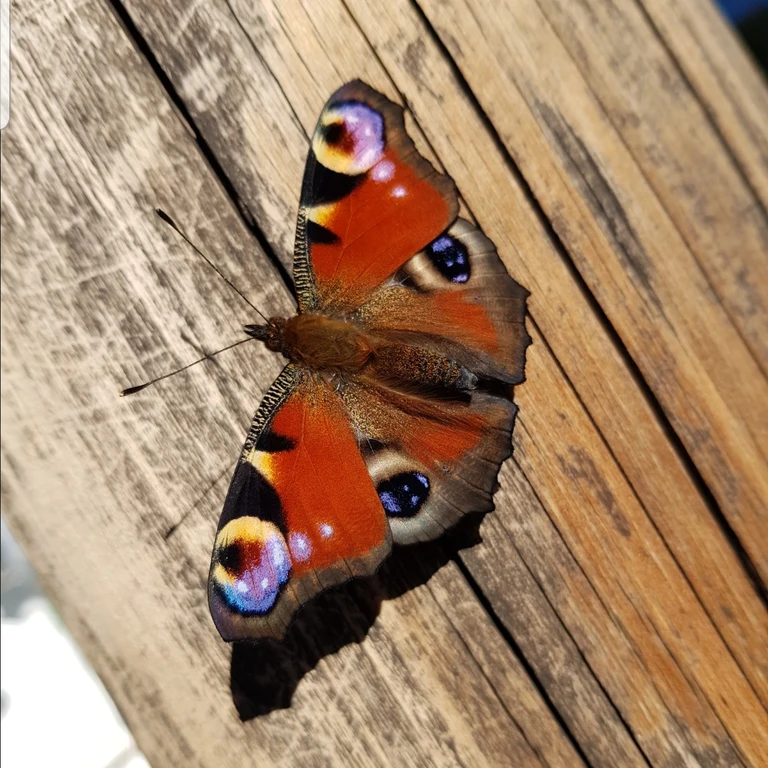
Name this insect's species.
Aglais io
